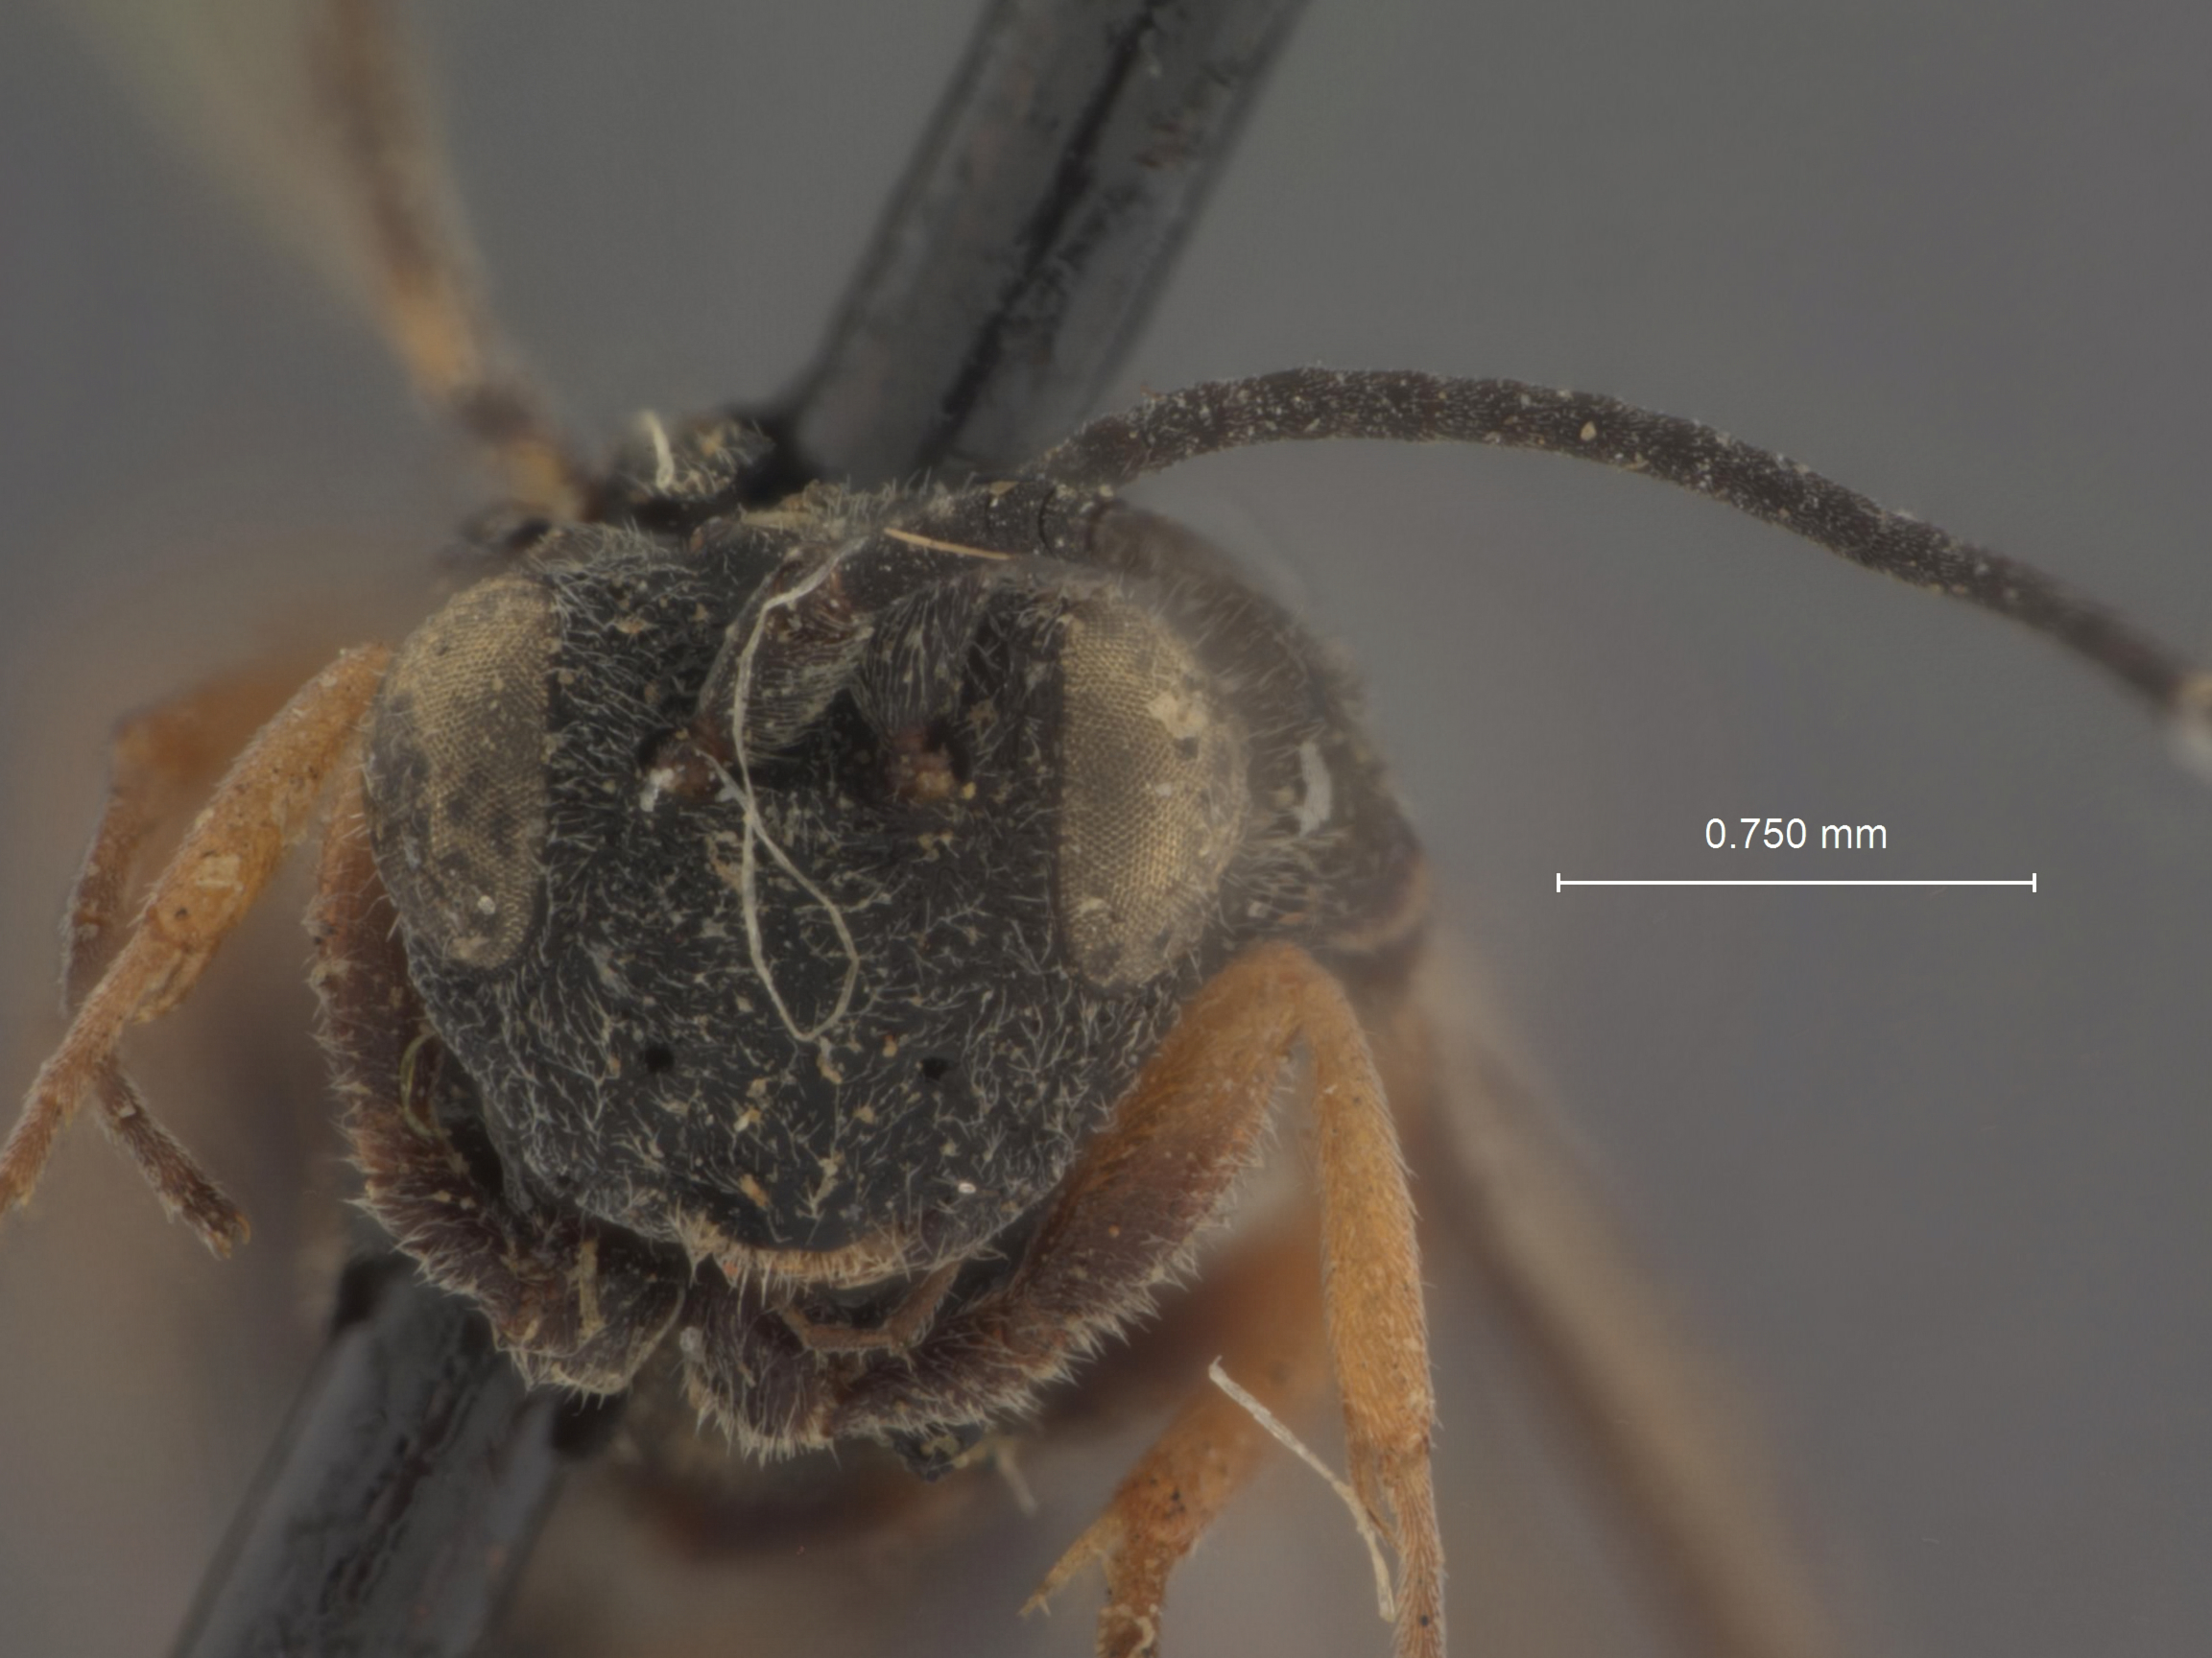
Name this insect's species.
Chelonus chilensis
